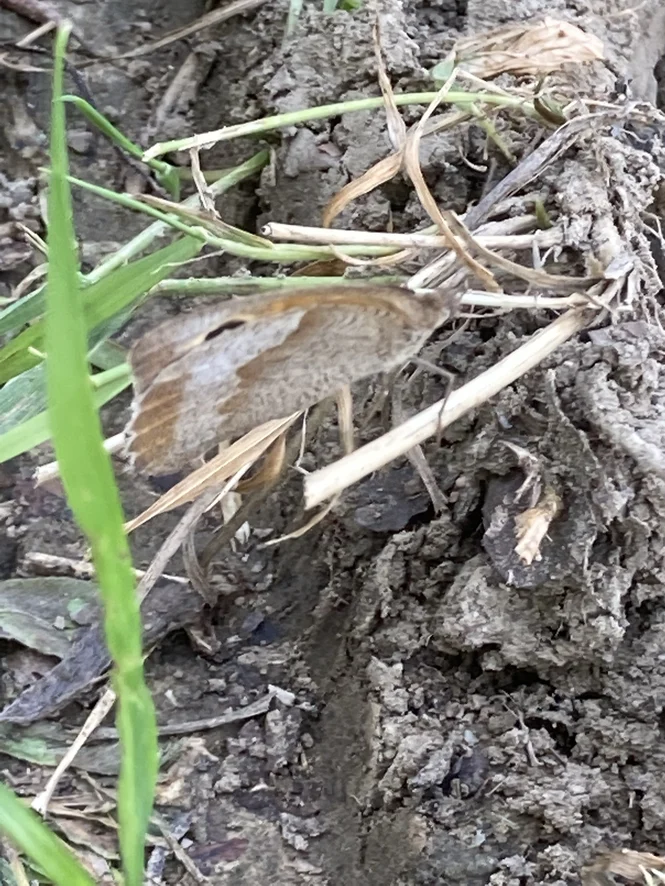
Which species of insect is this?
Maniola jurtina
